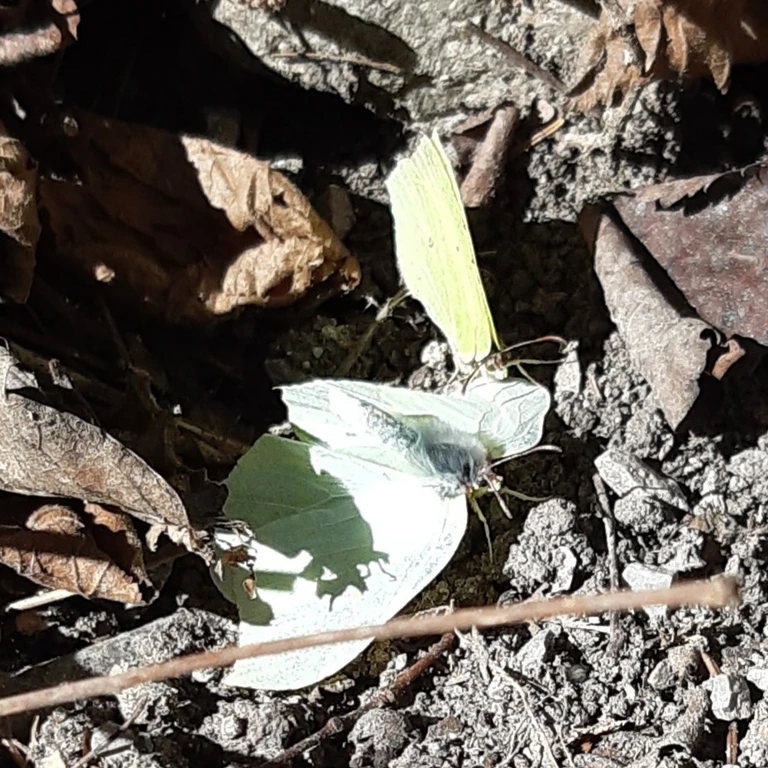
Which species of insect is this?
Gonepteryx rhamni
